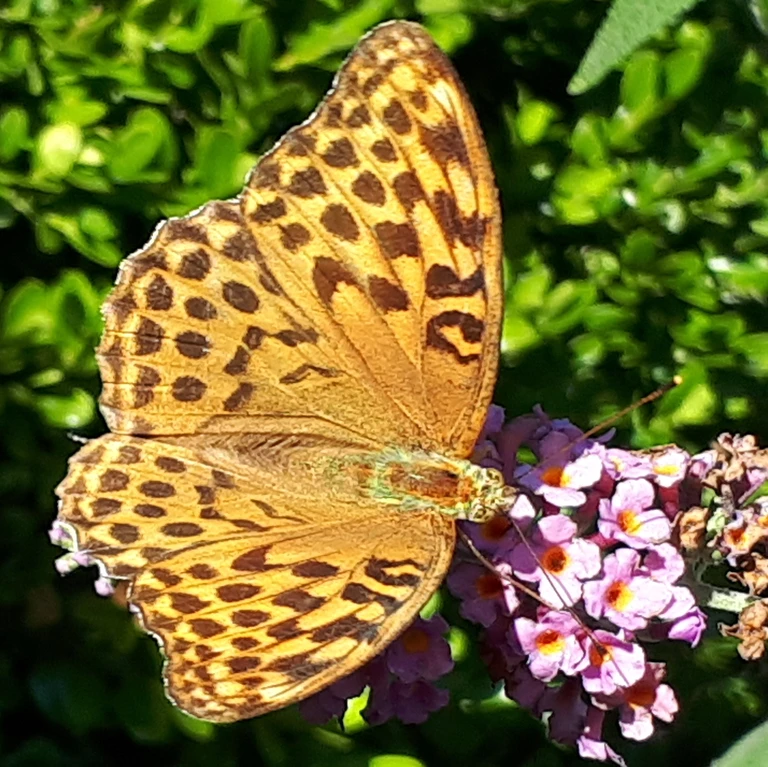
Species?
Argynnis paphia
